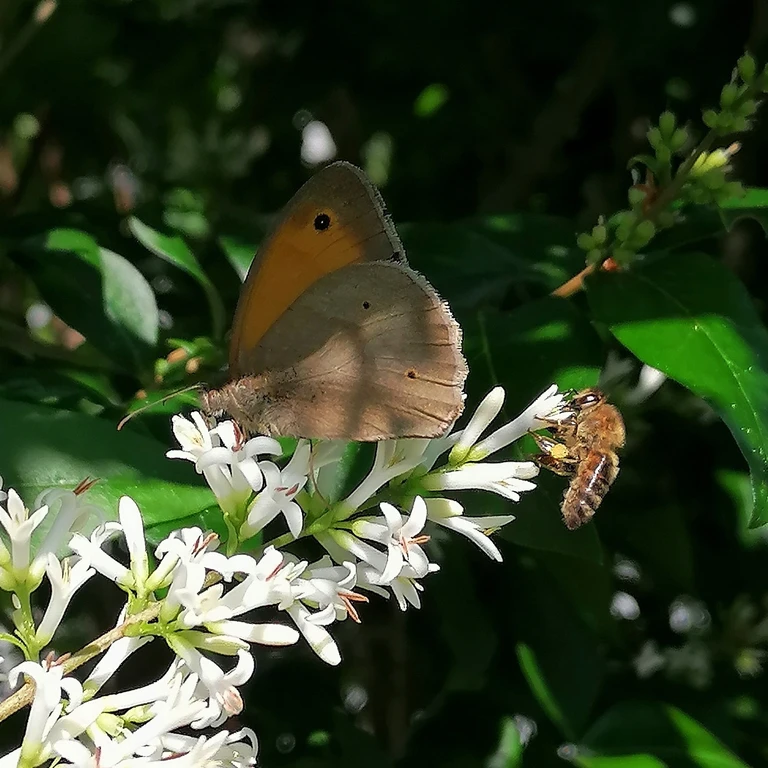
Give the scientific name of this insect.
Maniola jurtina
